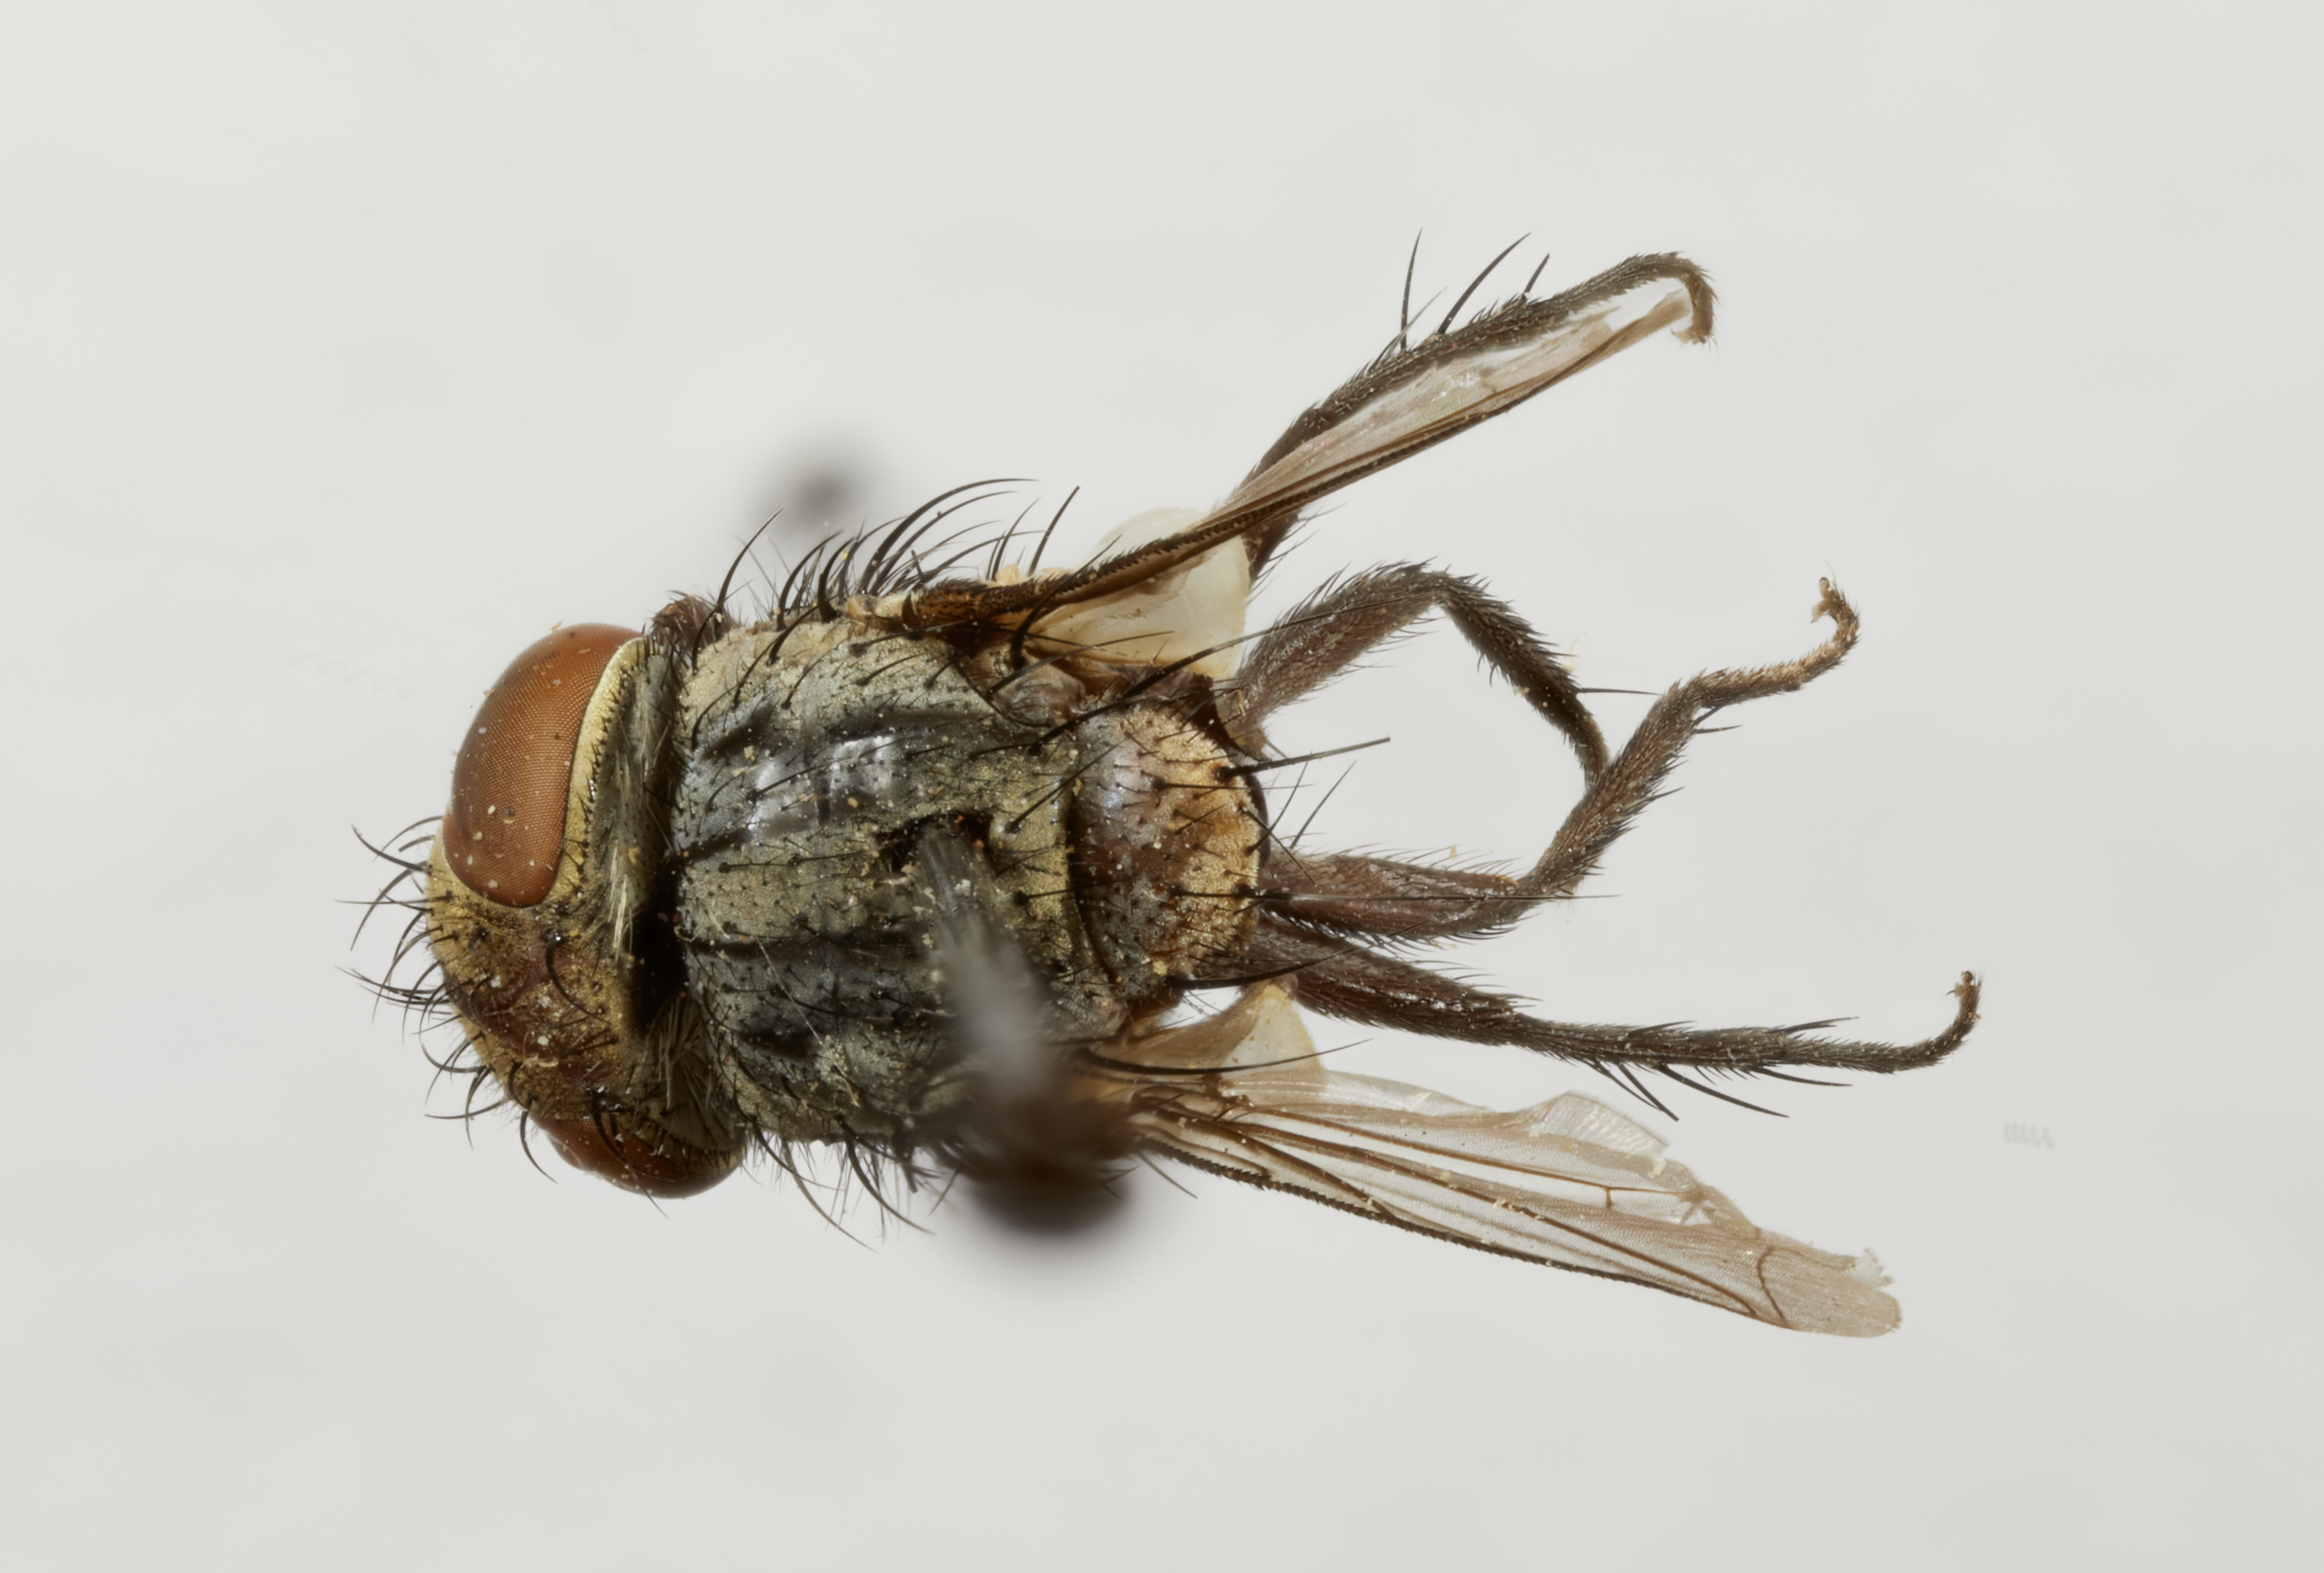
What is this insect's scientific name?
Metopiops mirabilis
